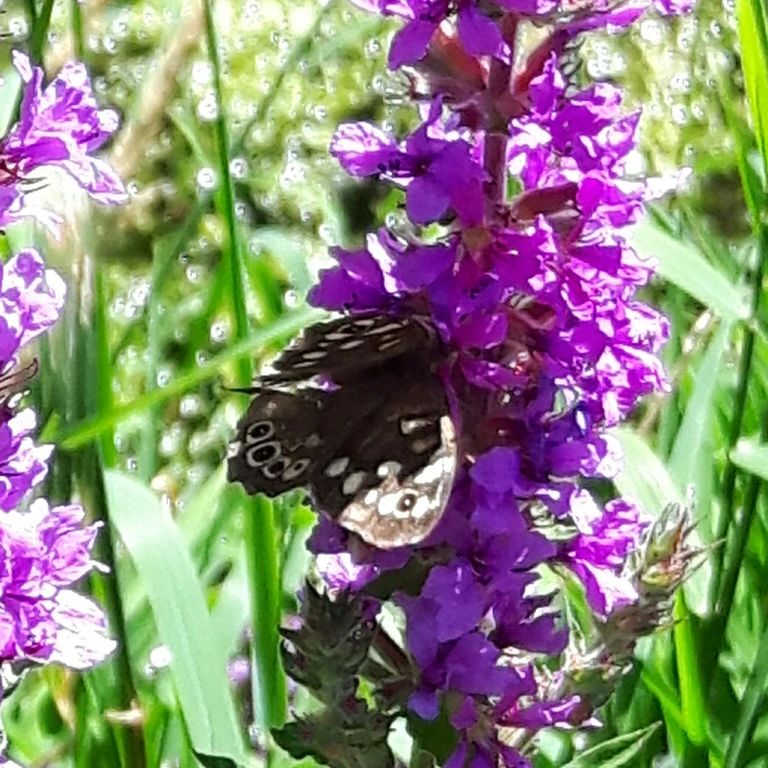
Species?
Pararge aegeria
